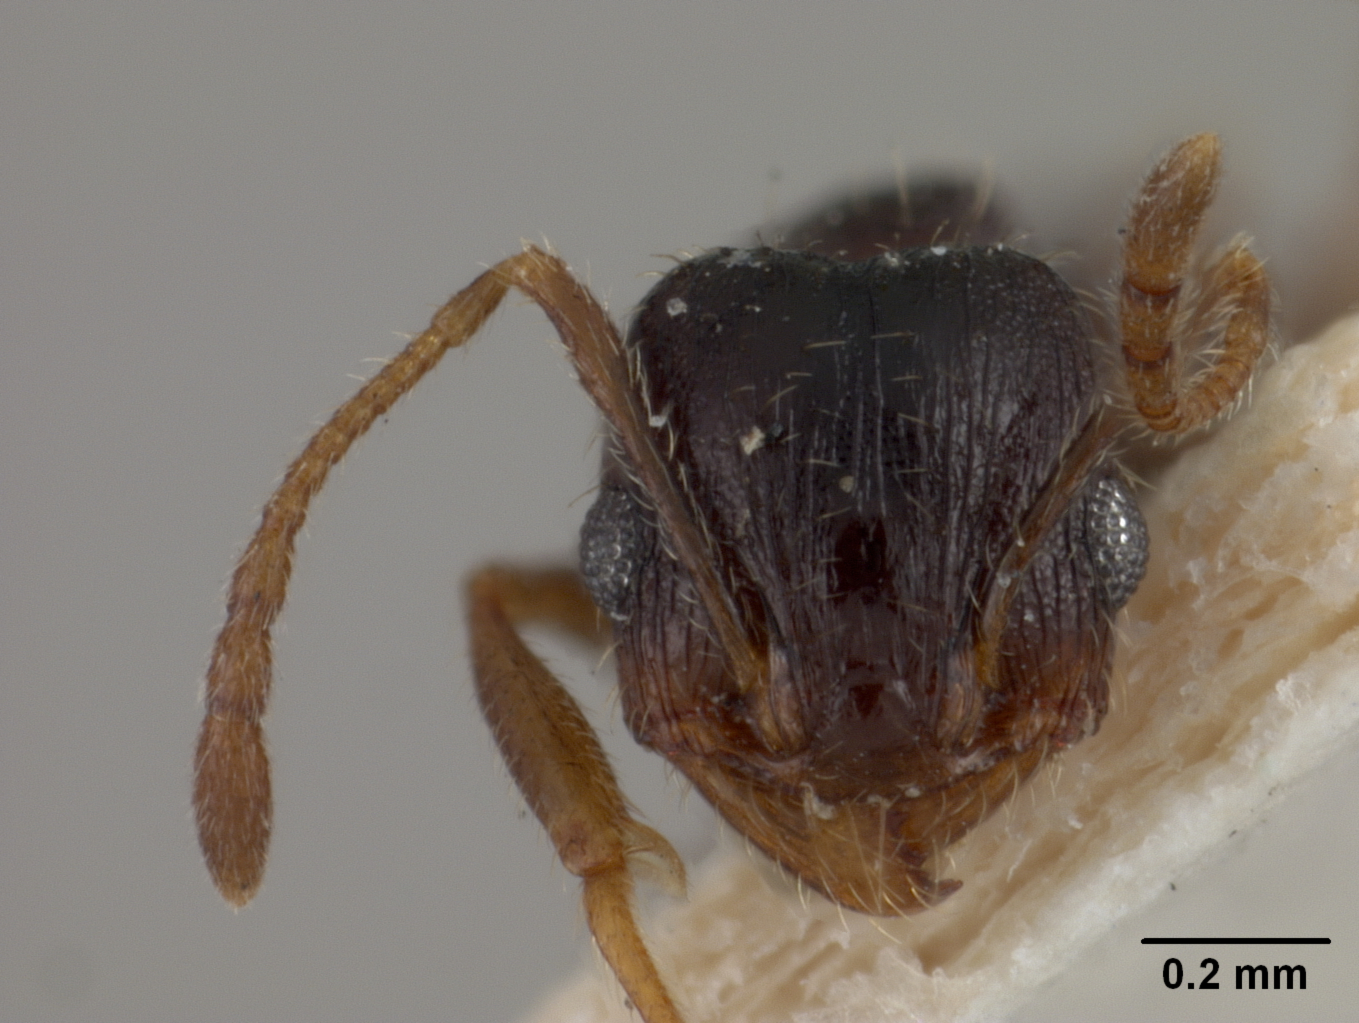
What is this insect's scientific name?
Pheidole pilifera
